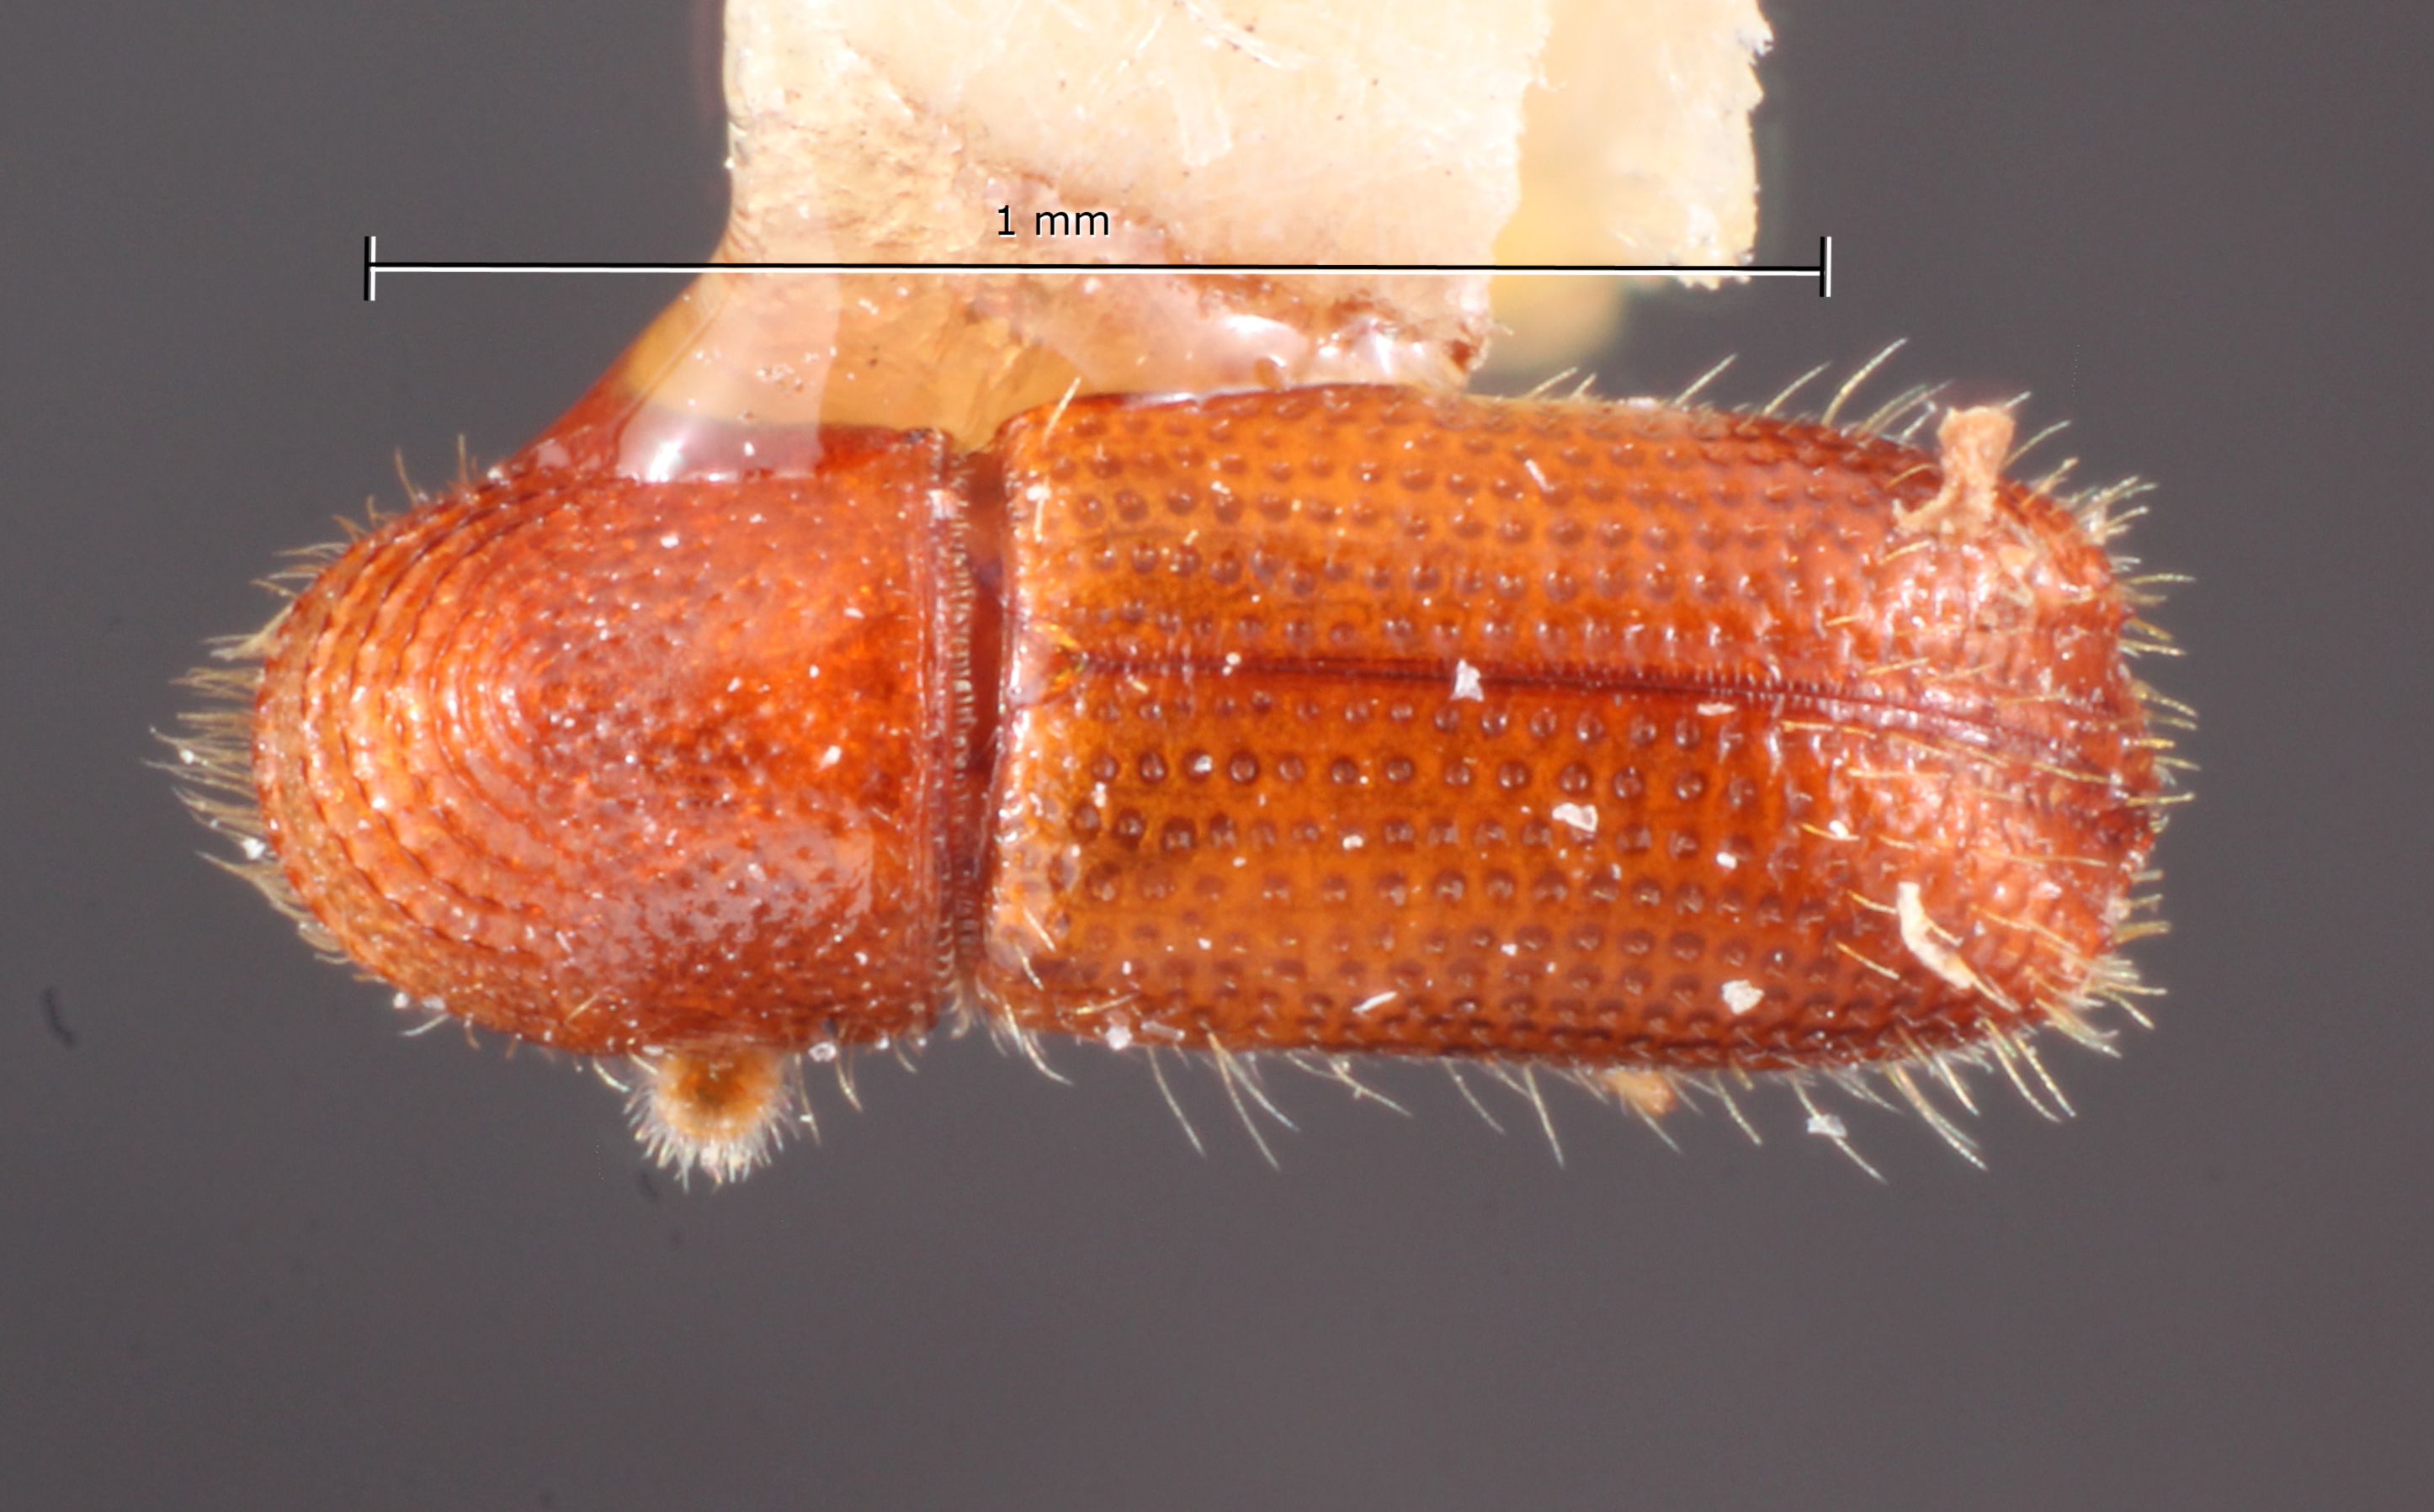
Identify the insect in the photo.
Pityophthorus antillicus
